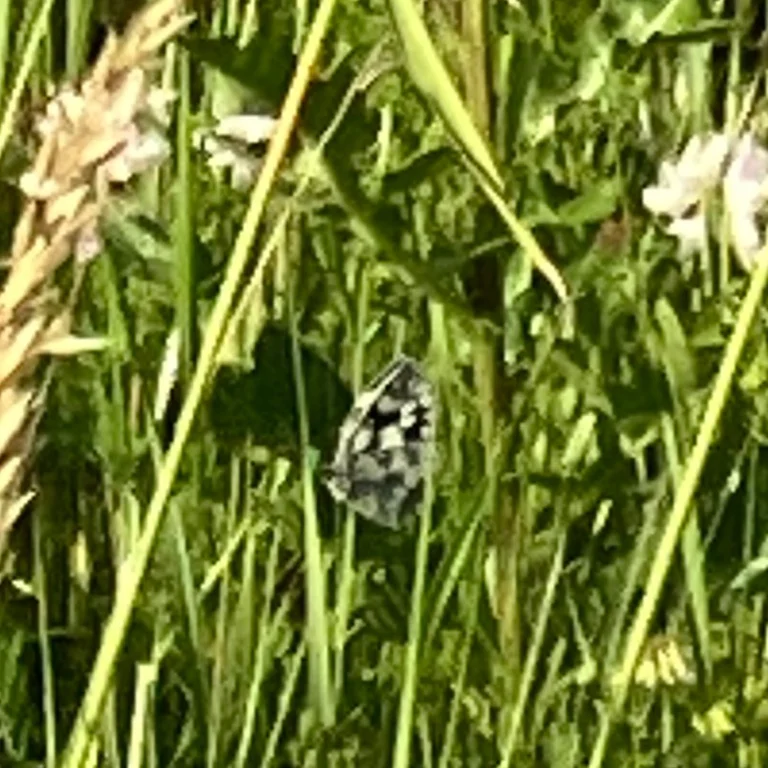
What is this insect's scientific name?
Melanargia galathea
